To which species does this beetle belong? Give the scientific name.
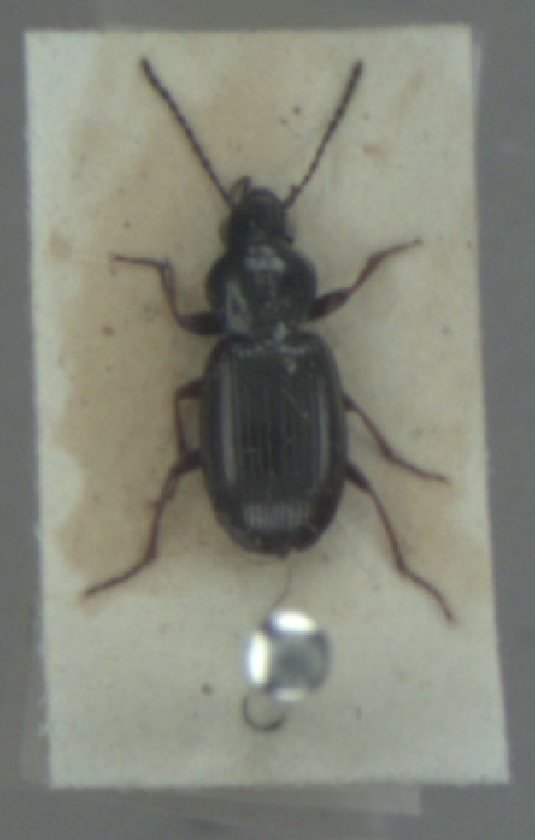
Pterostichus strenuus
